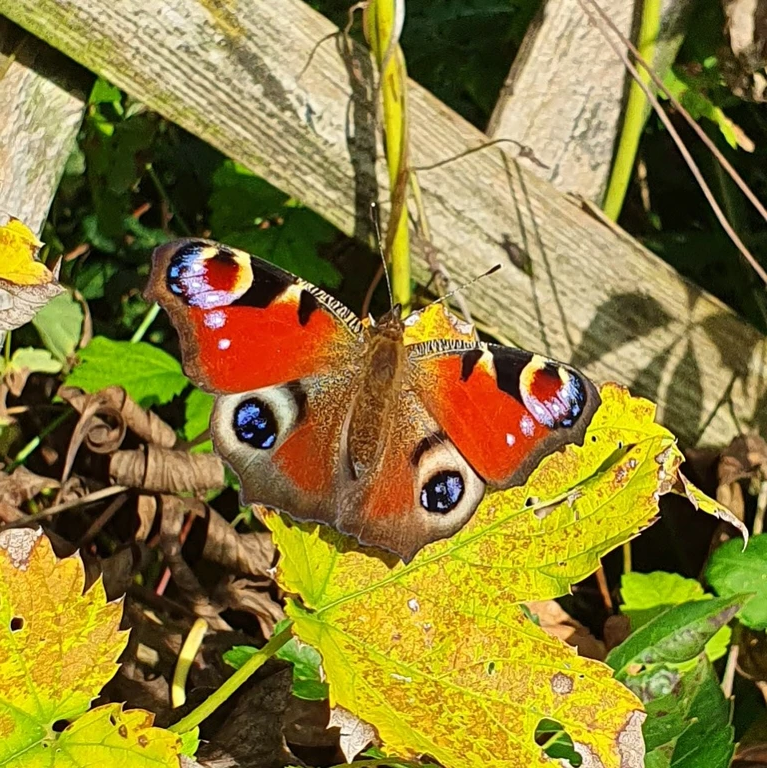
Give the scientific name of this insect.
Aglais io
